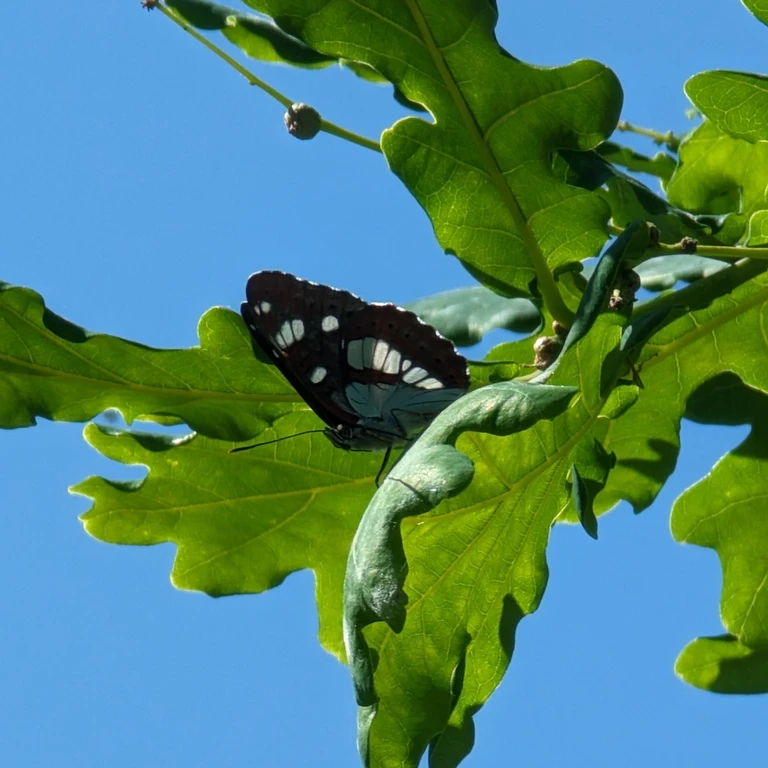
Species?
Limenitis reducta
